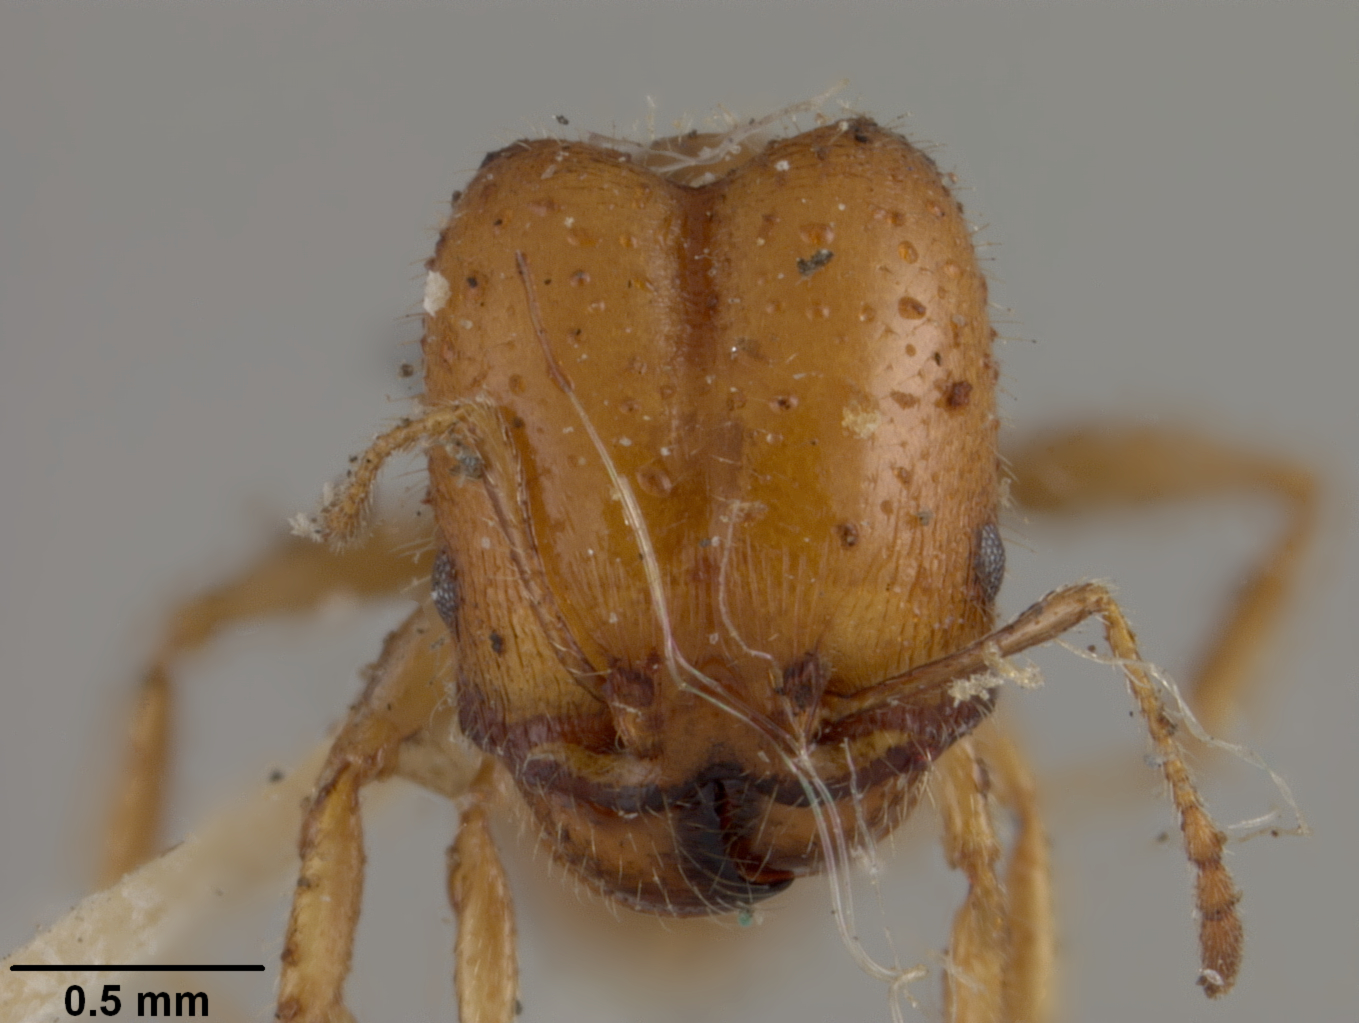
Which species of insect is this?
Pheidole kingi
